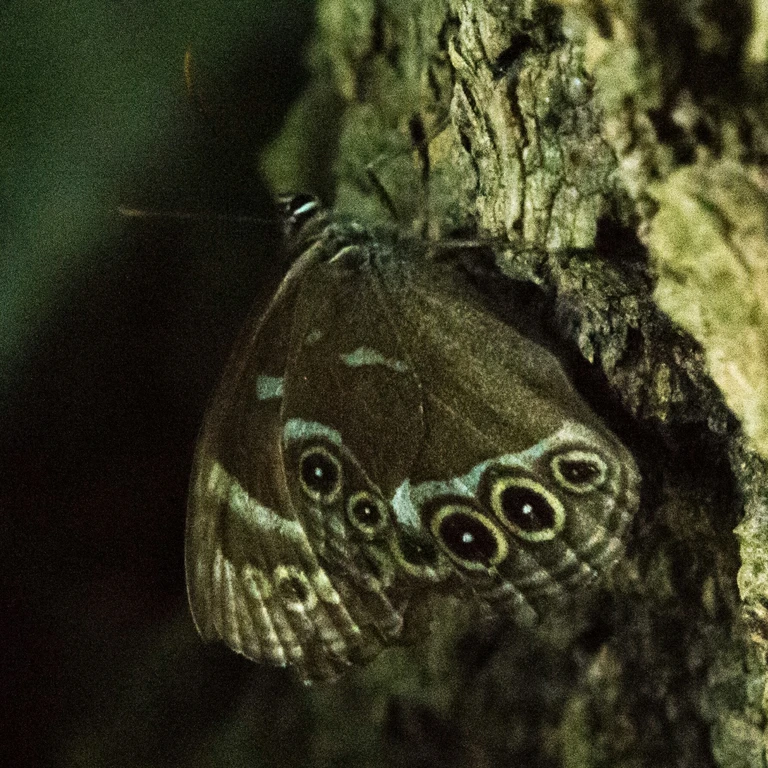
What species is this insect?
Lopinga achine (also Pararge achine)
